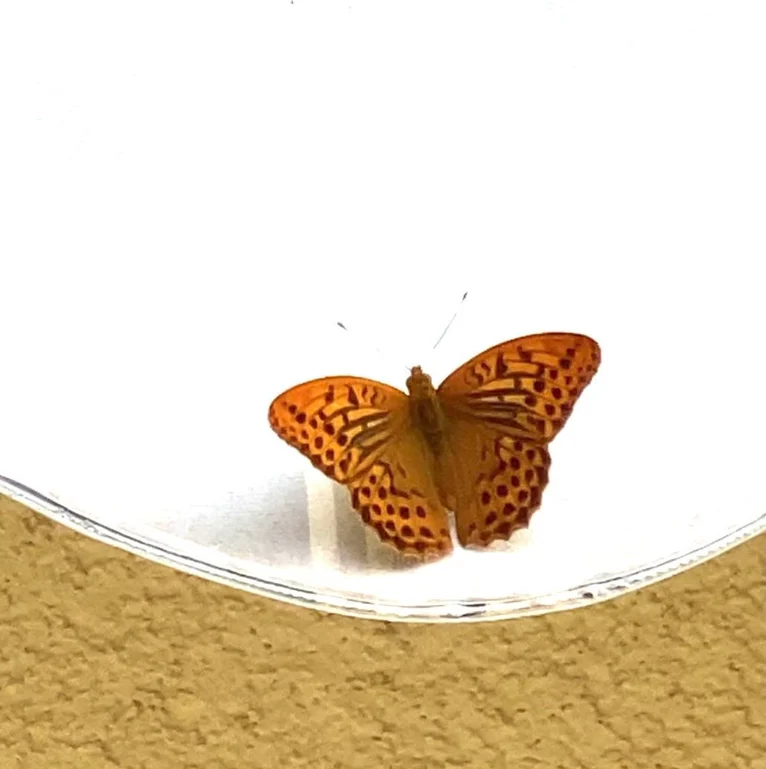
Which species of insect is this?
Argynnis paphia
